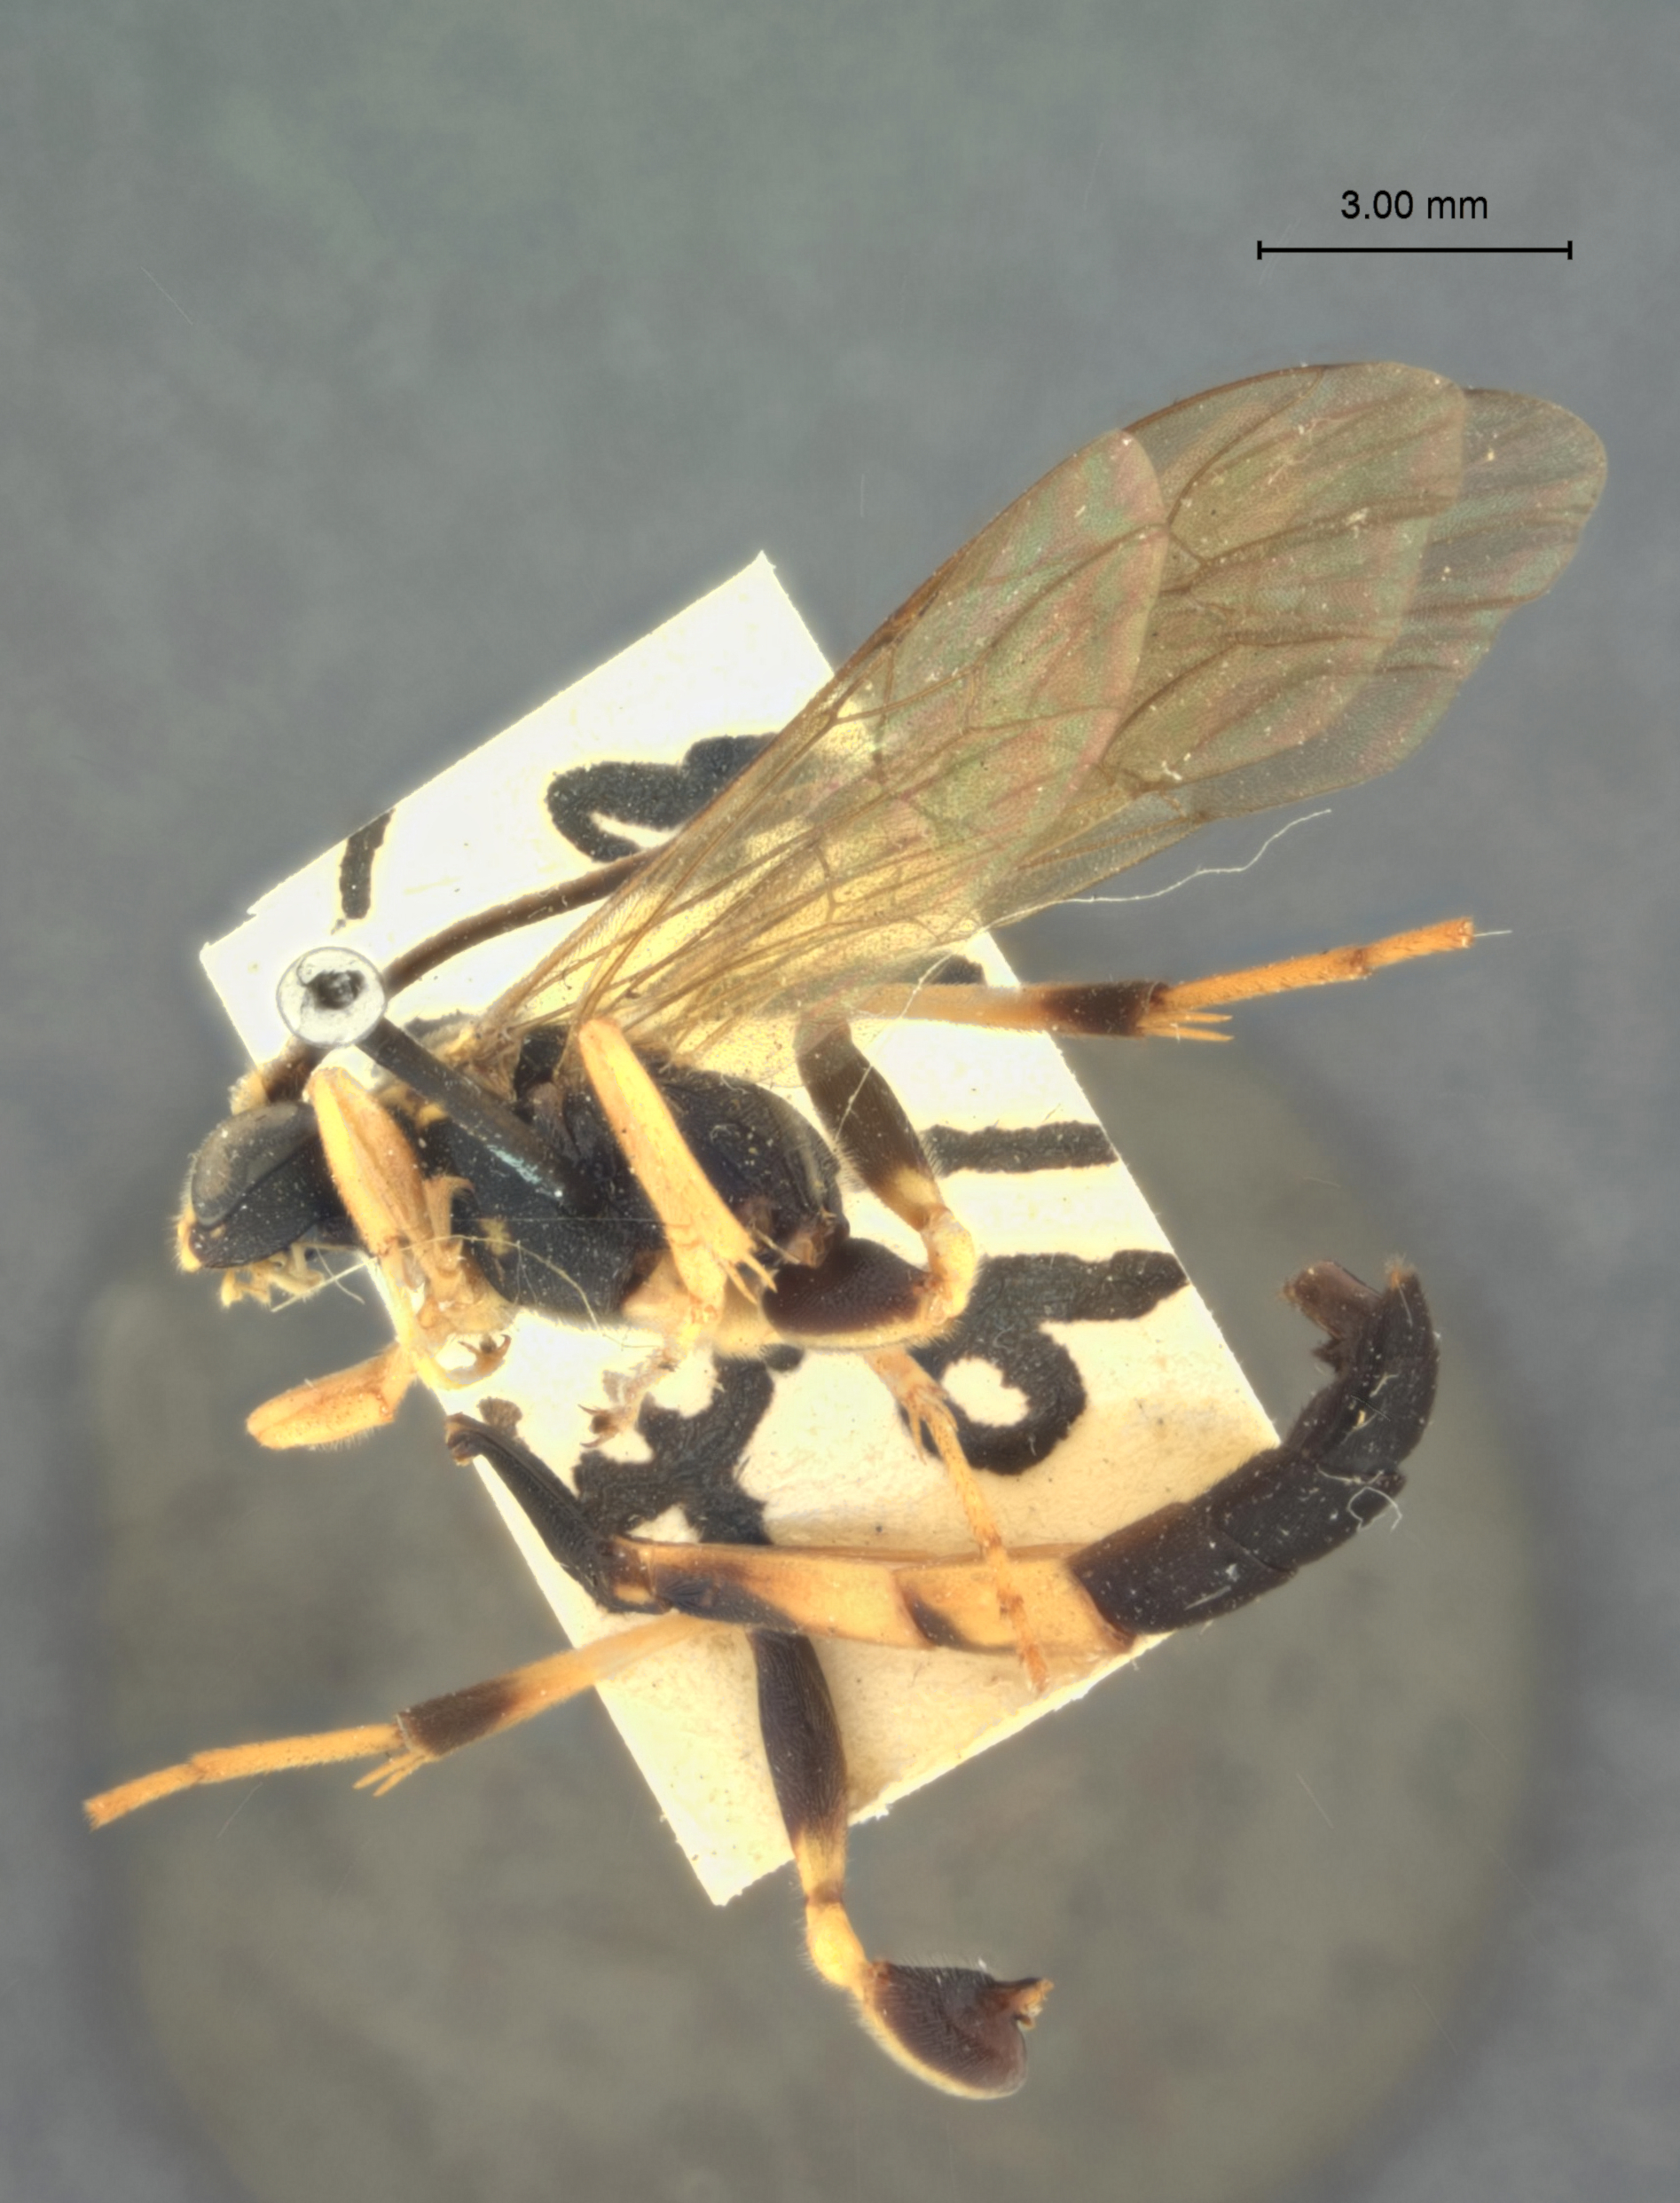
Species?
Stenichneumon sapporoensis
